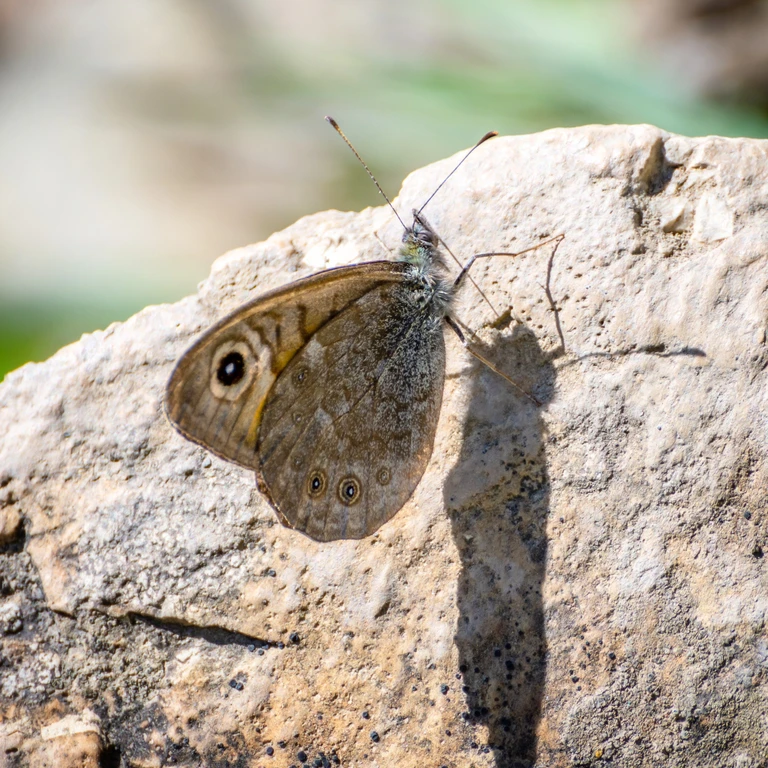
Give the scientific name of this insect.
Lasiommata maera (also Pararge maera)
